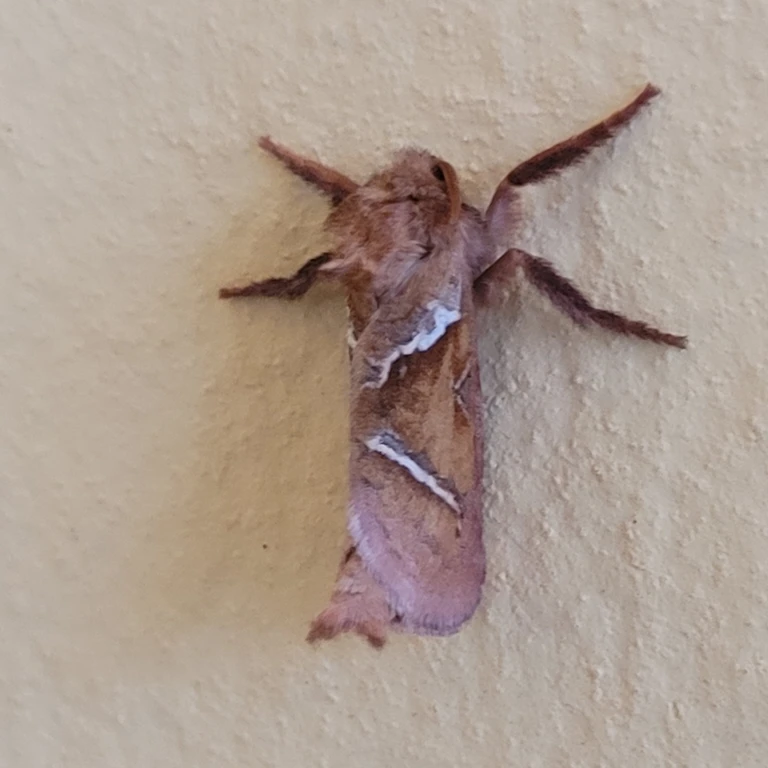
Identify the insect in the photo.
Triodia sylvina
